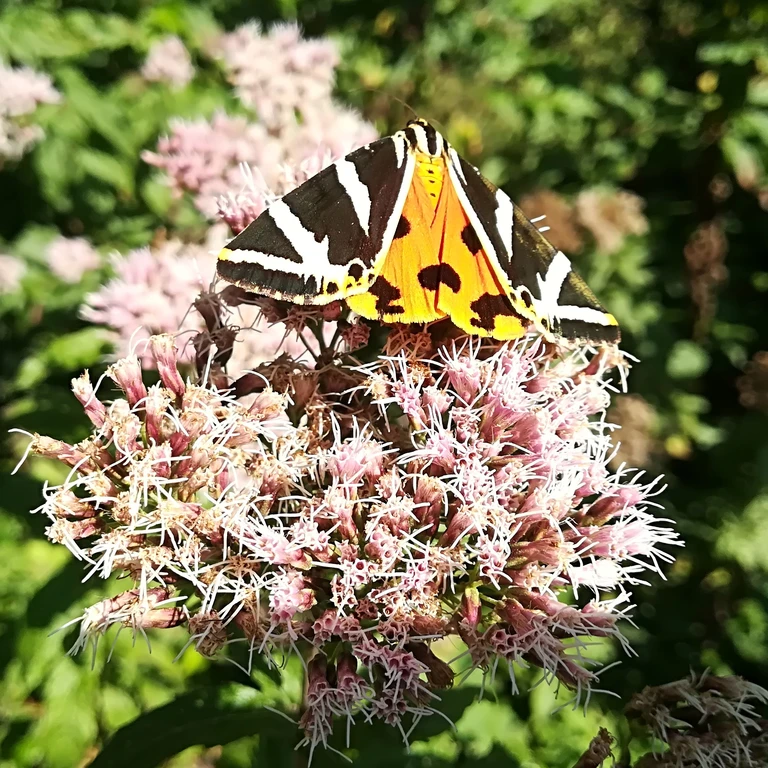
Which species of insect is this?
Euplagia quadripunctaria
